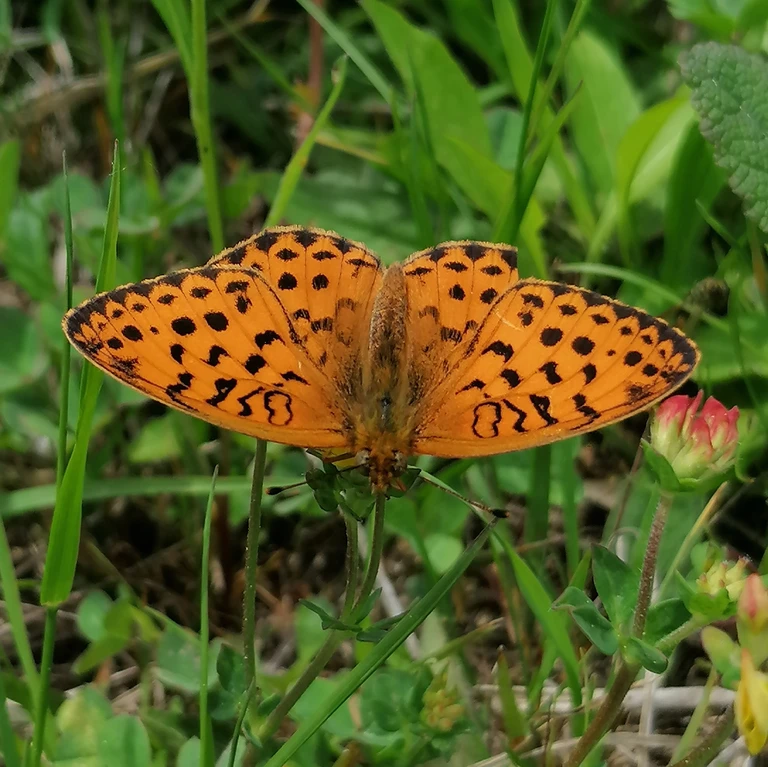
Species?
Brenthis daphne
